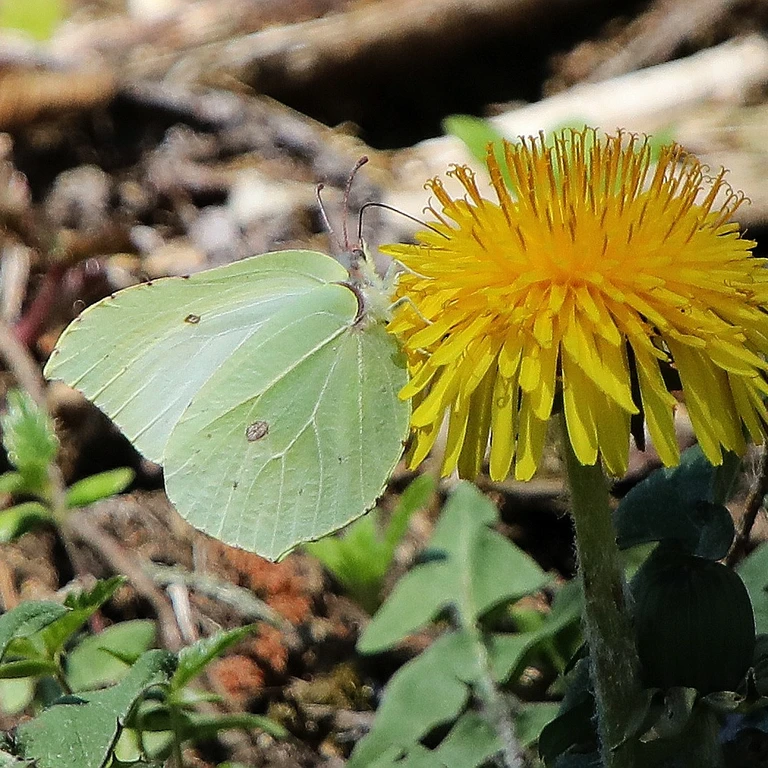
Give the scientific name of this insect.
Gonepteryx rhamni
